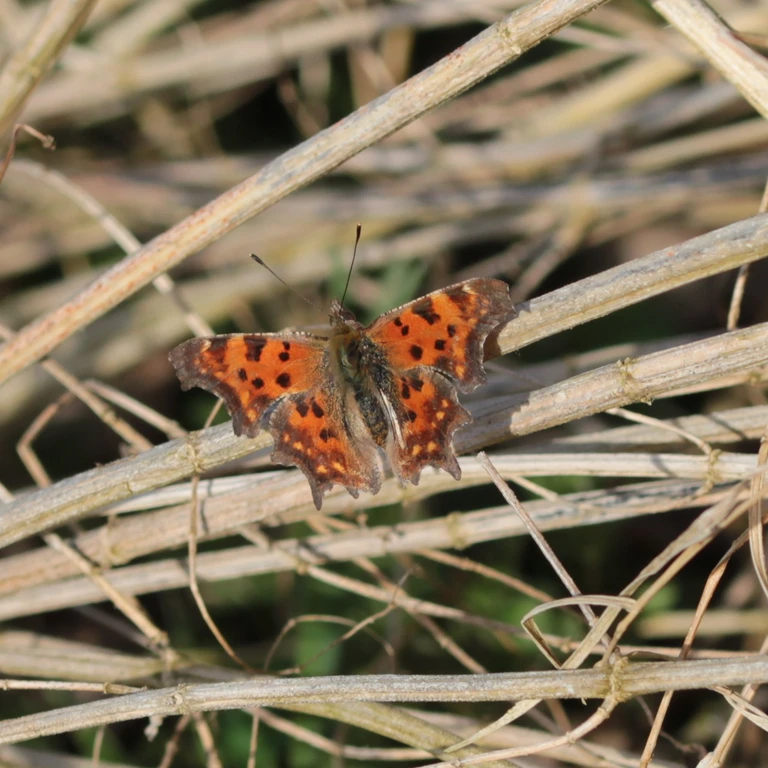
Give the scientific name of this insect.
Polygonia c-album
